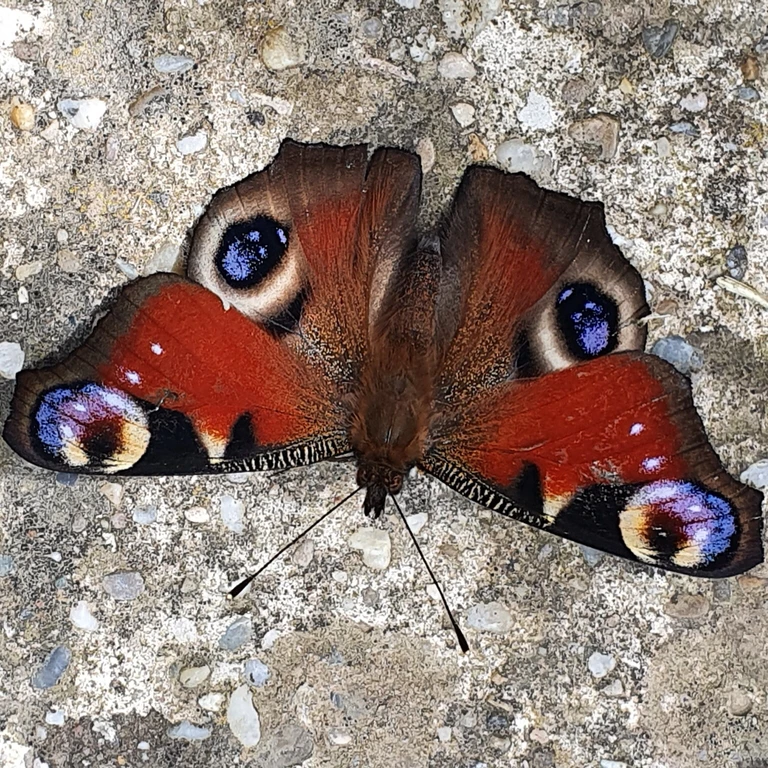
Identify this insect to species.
Aglais io
